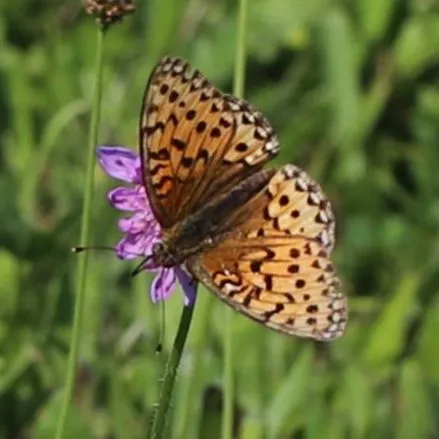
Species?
Speyeria aglaja
